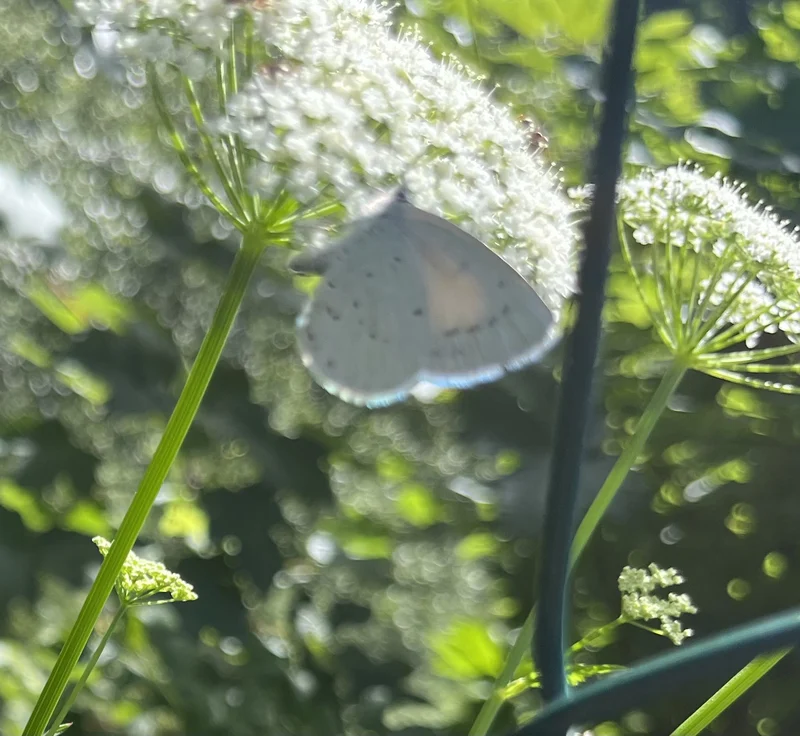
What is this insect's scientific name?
Celastrina argiolus
